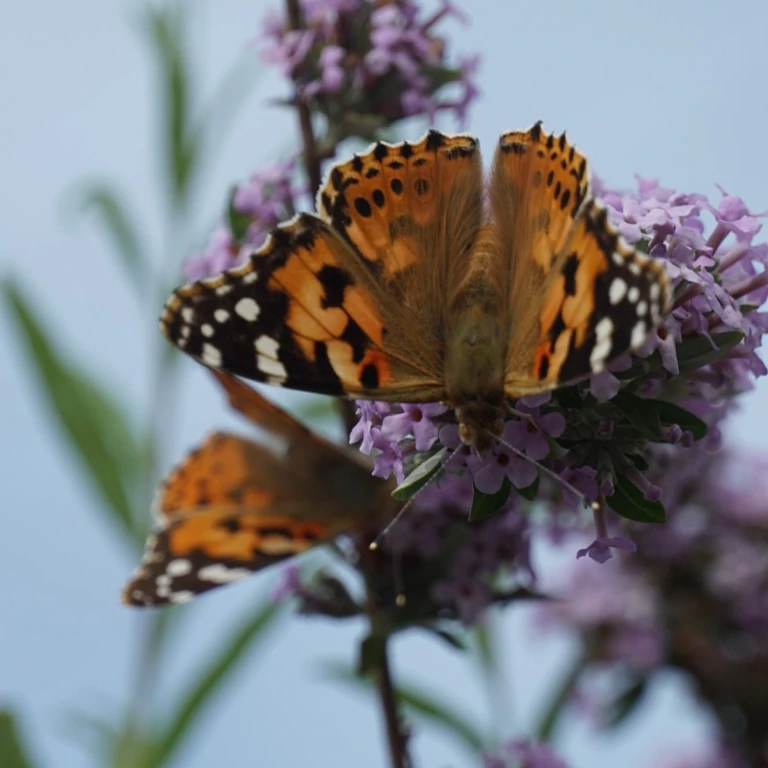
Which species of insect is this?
Vanessa cardui
